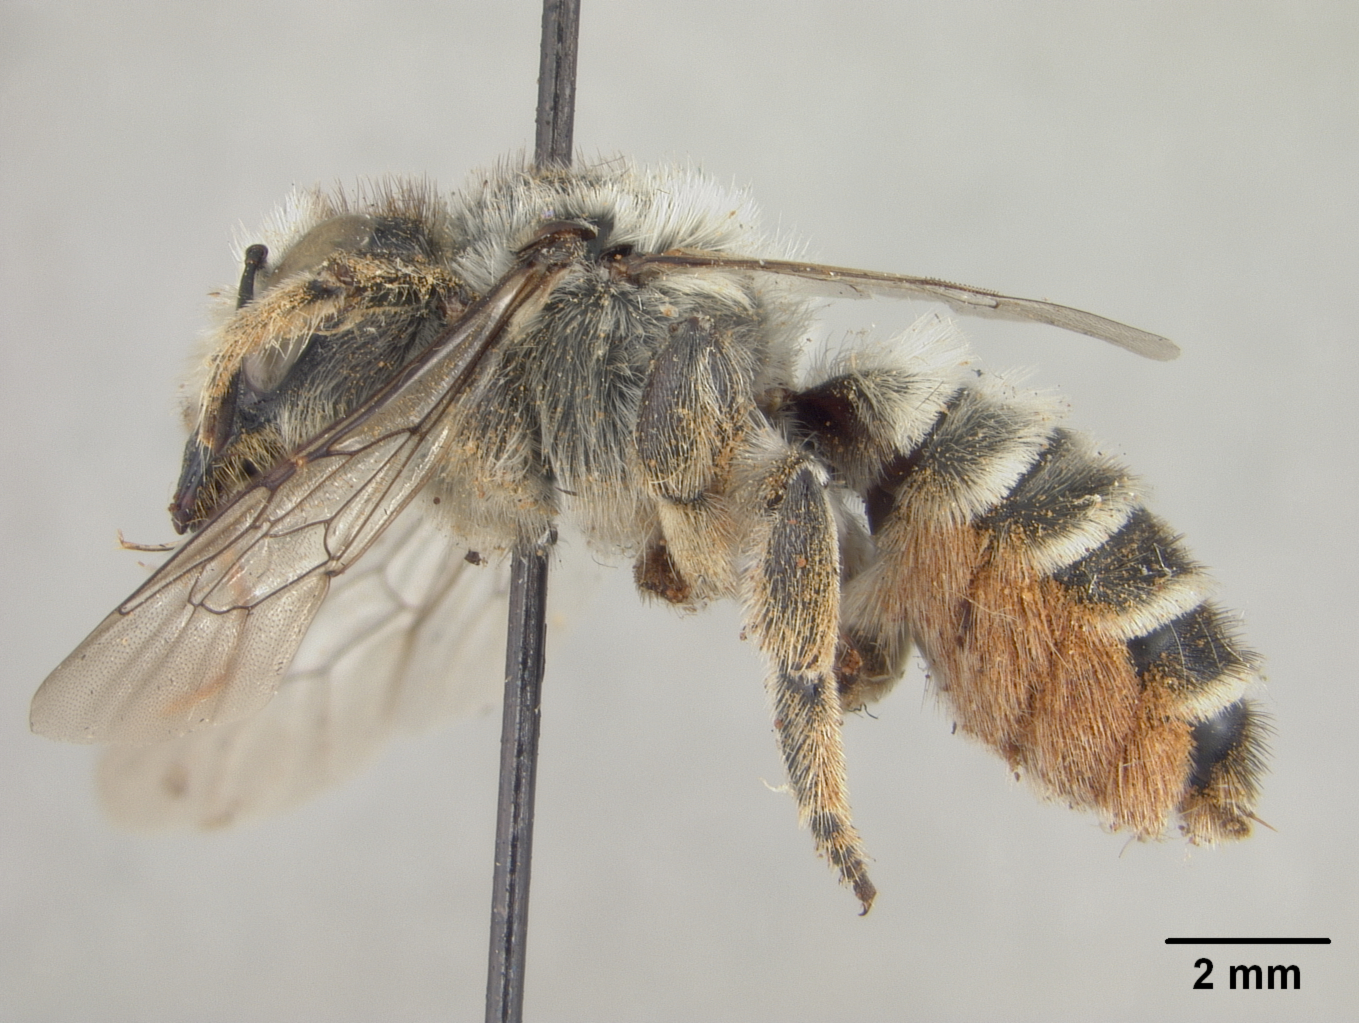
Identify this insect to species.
Megachile hookeri
